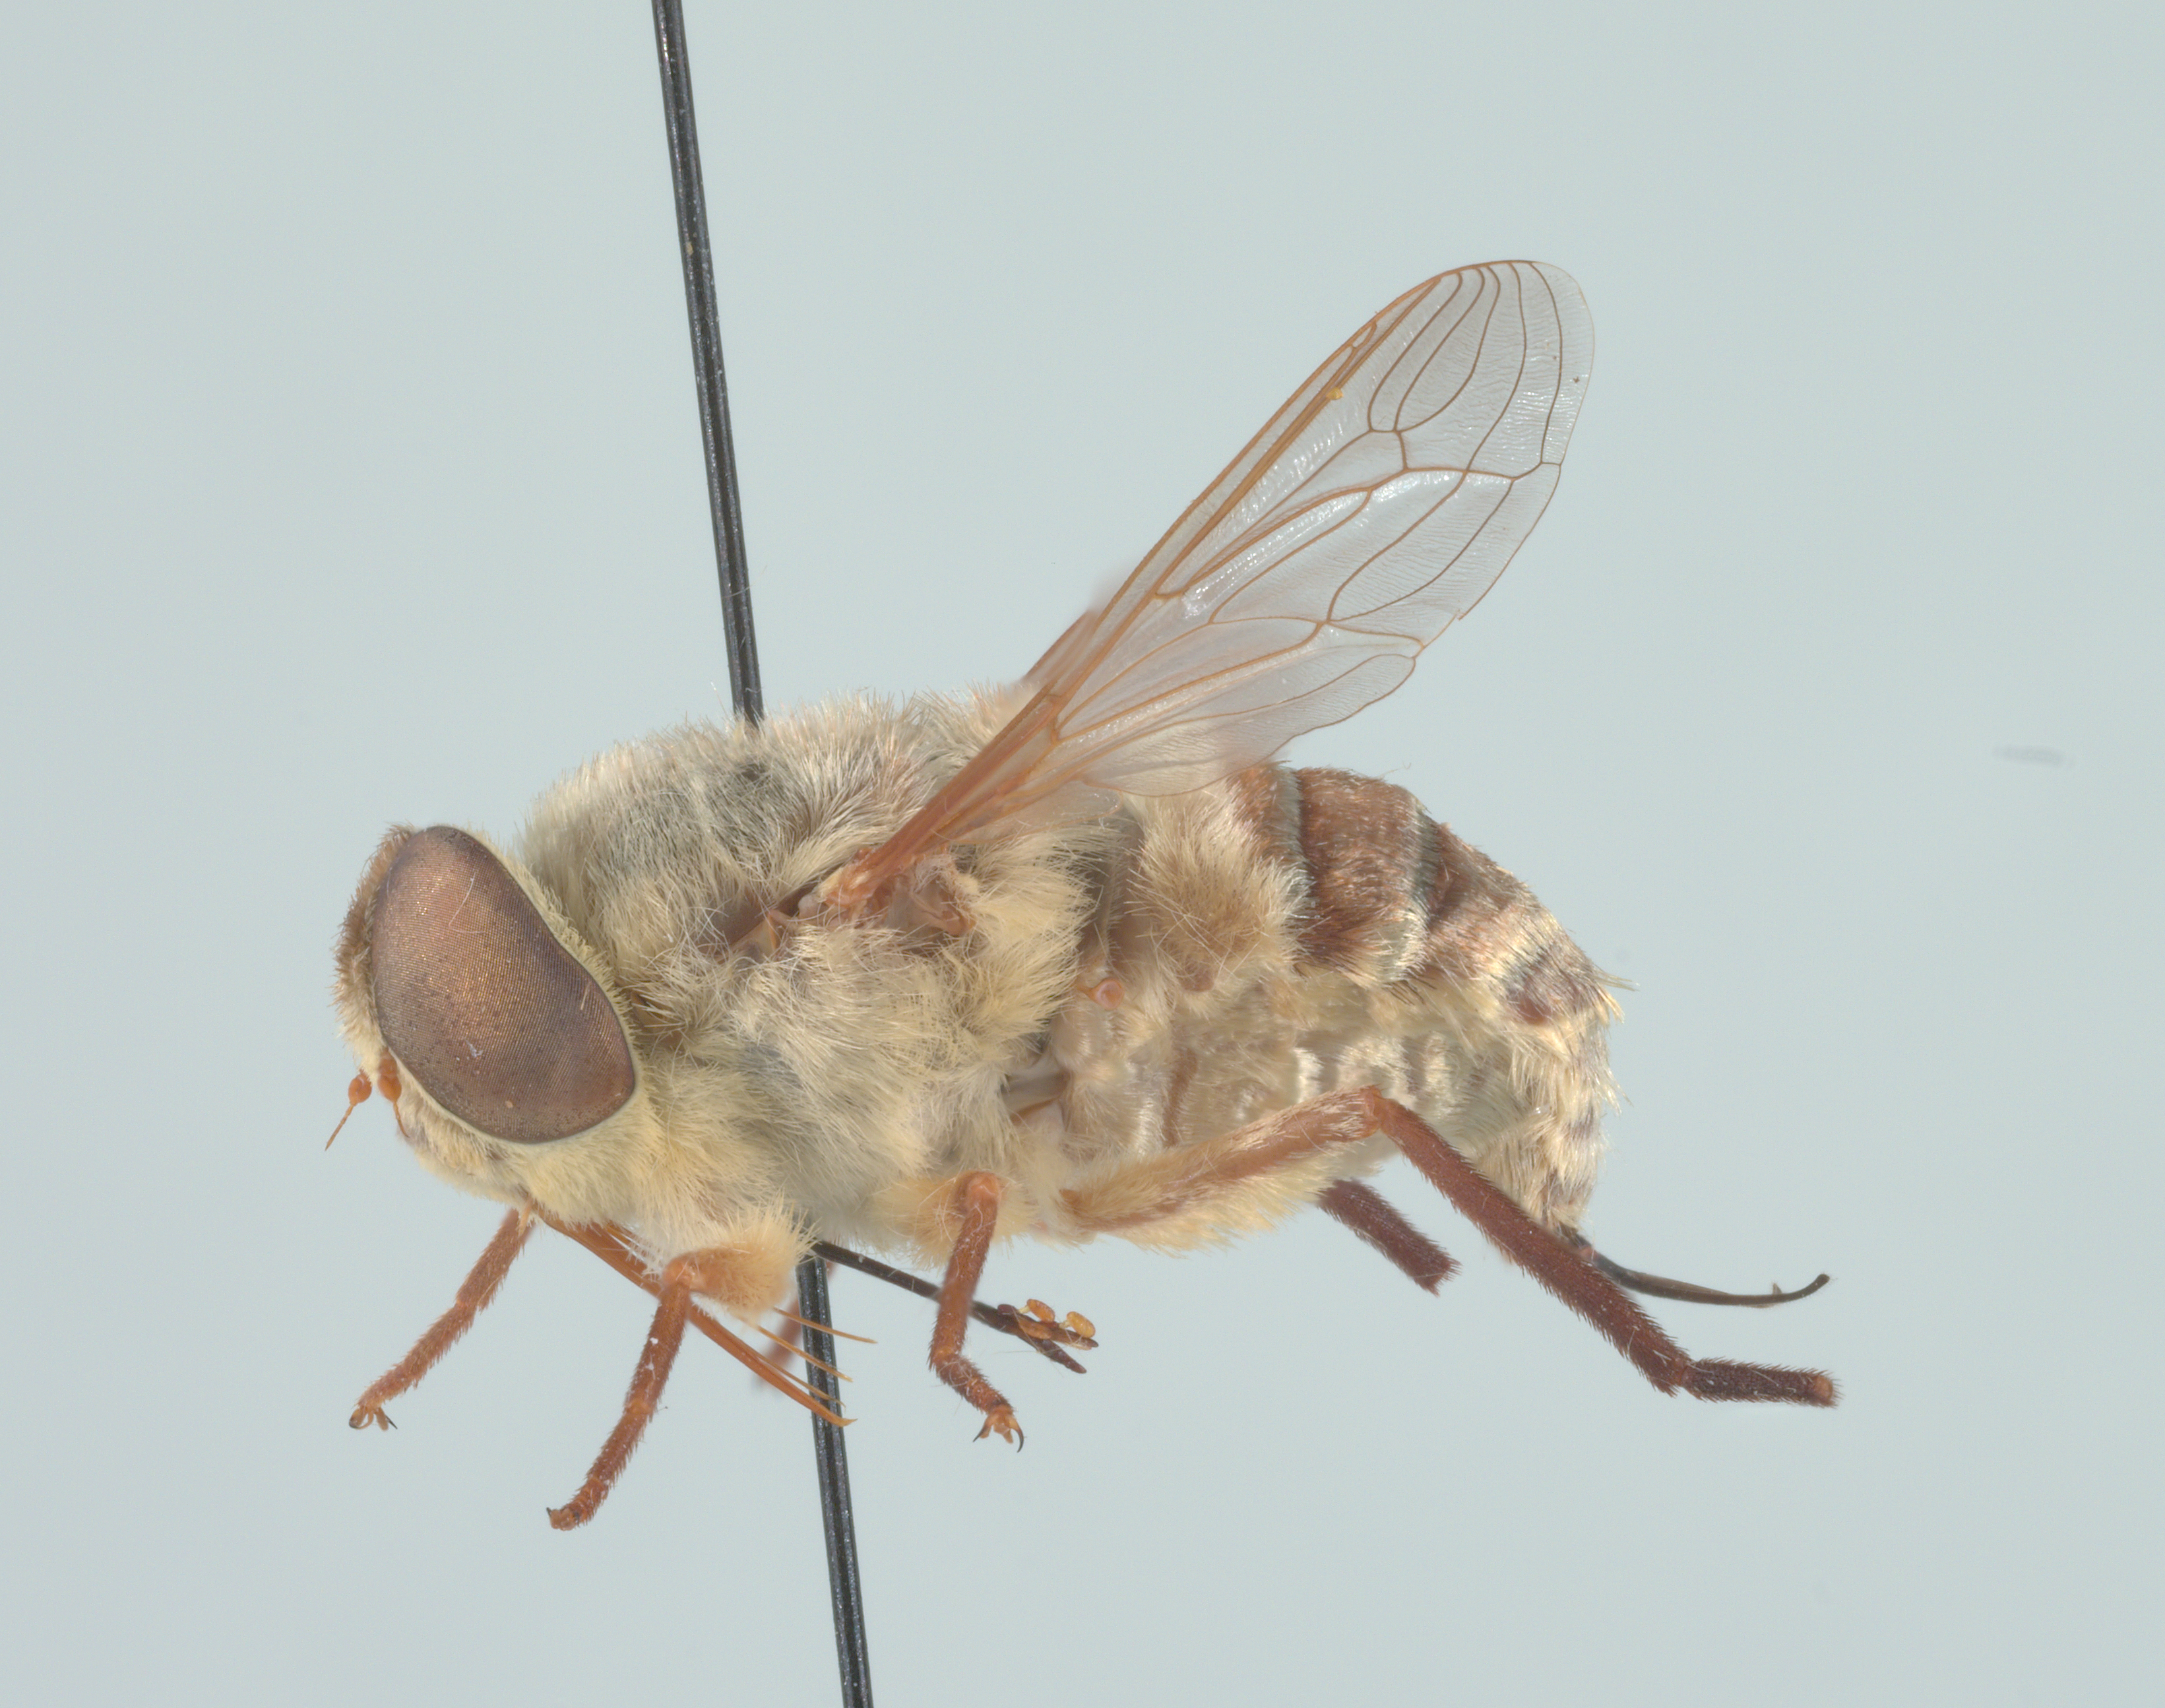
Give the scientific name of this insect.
Neorhynchocephalus volaticus
